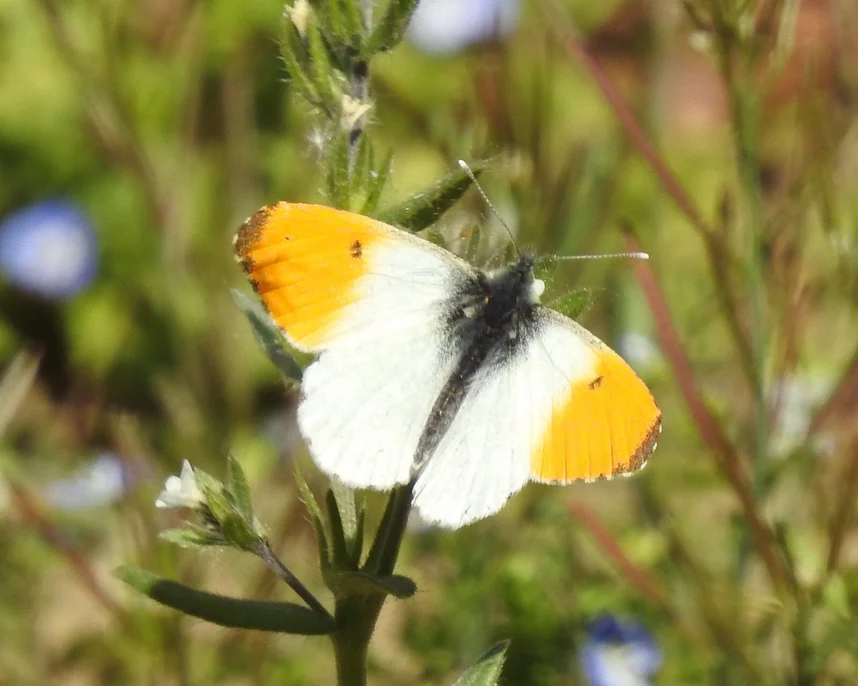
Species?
Anthocharis cardamines
